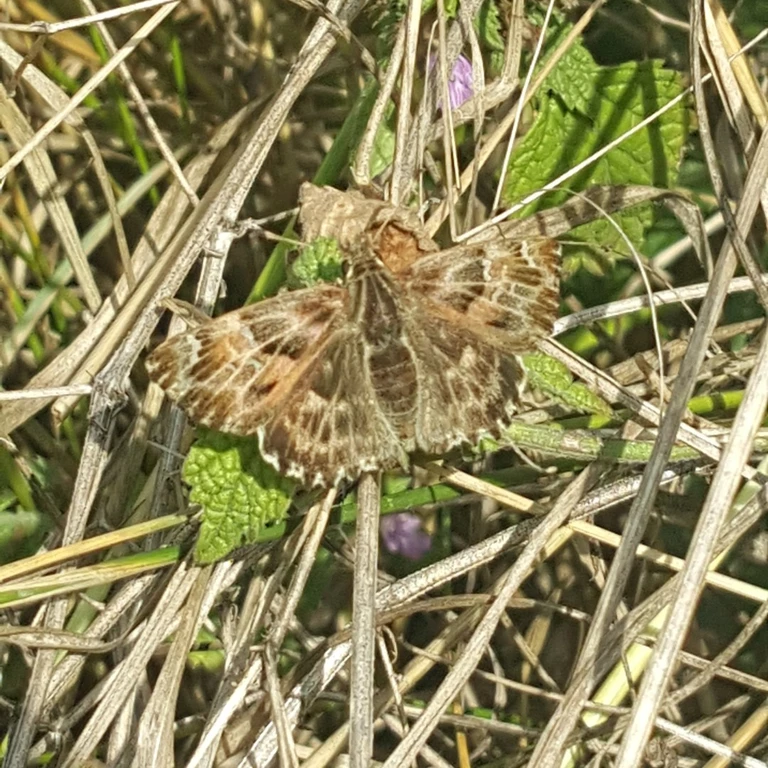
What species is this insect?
Carcharodus alceae
